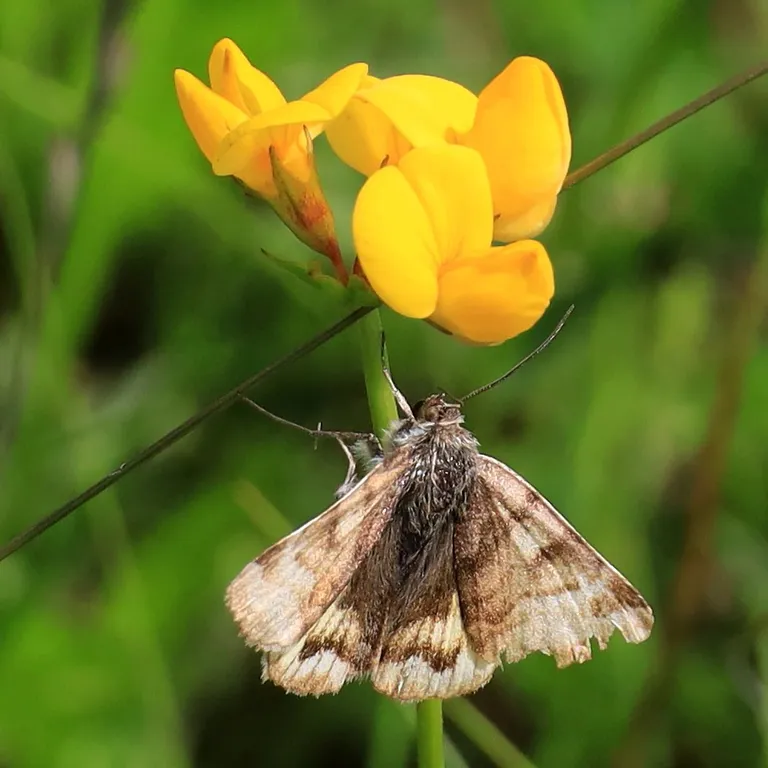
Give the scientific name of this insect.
Euclidia glyphica
